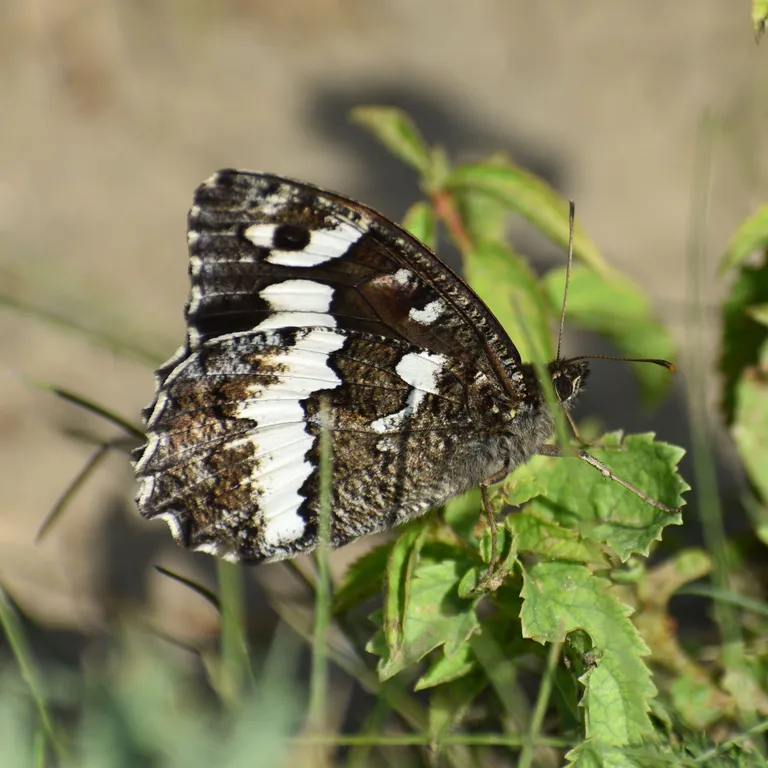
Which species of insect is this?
Brintesia circe
